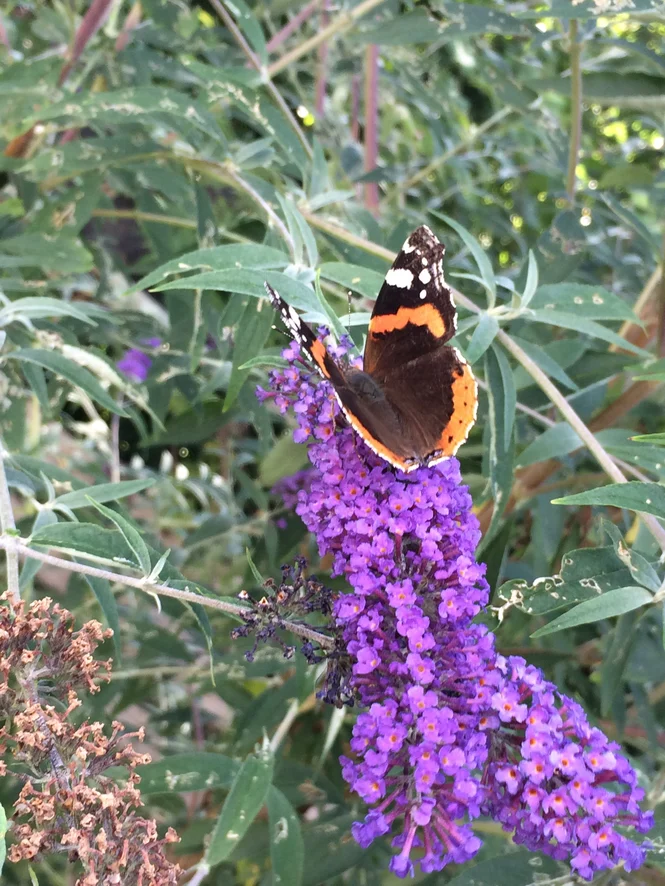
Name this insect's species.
Vanessa atalanta
